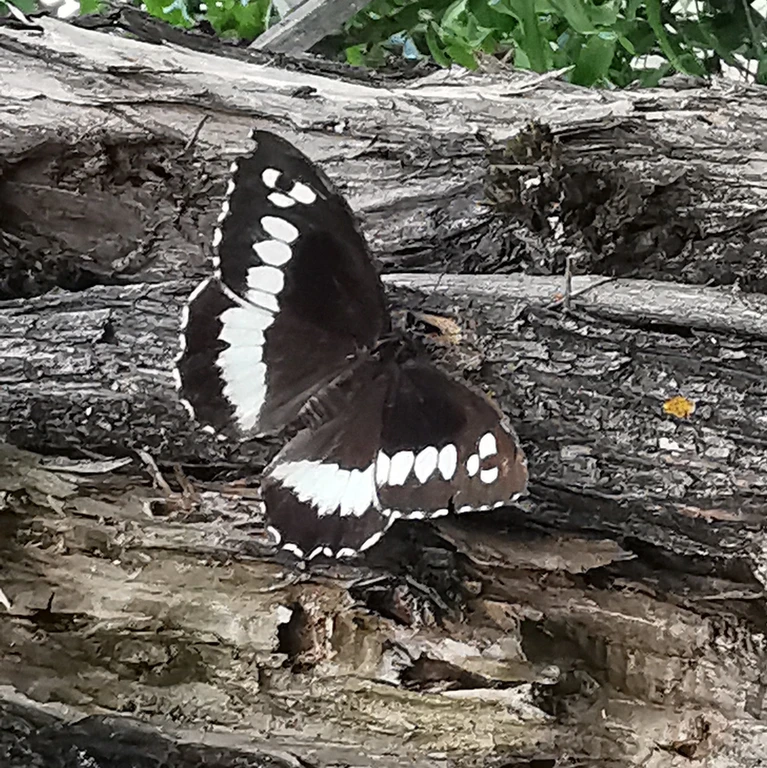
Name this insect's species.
Brintesia circe
